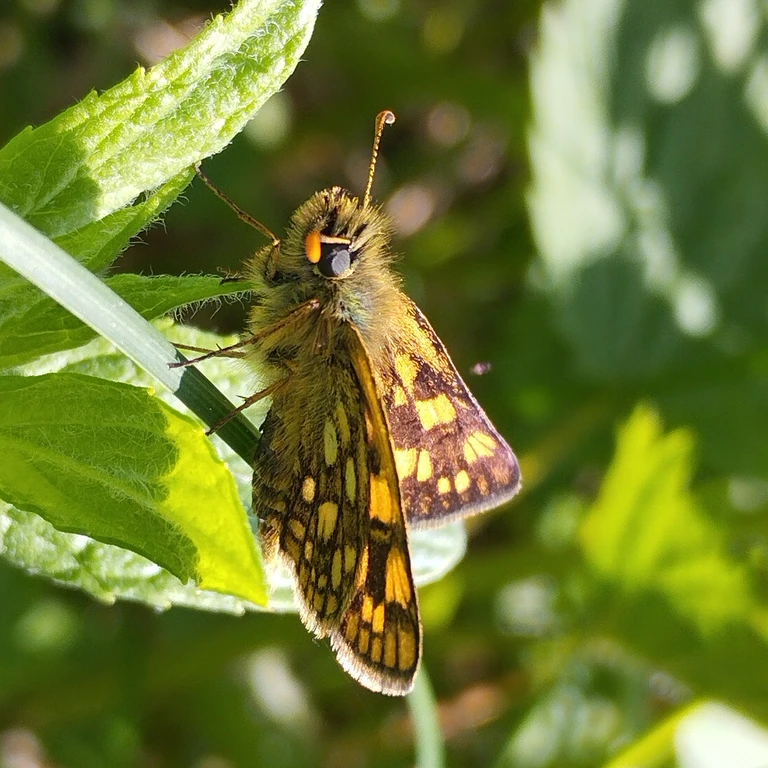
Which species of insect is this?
Carterocephalus palaemon
